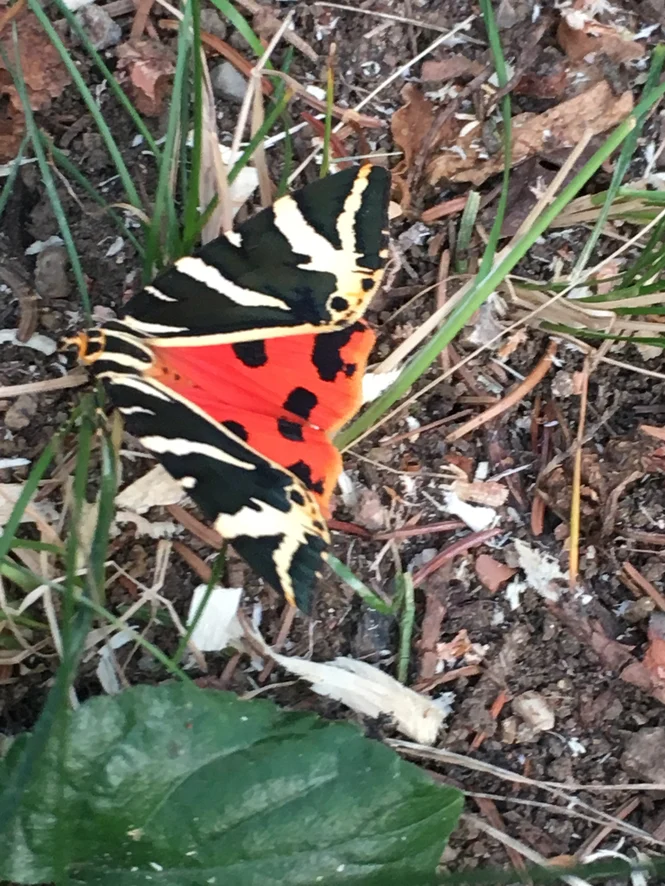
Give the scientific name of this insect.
Euplagia quadripunctaria
